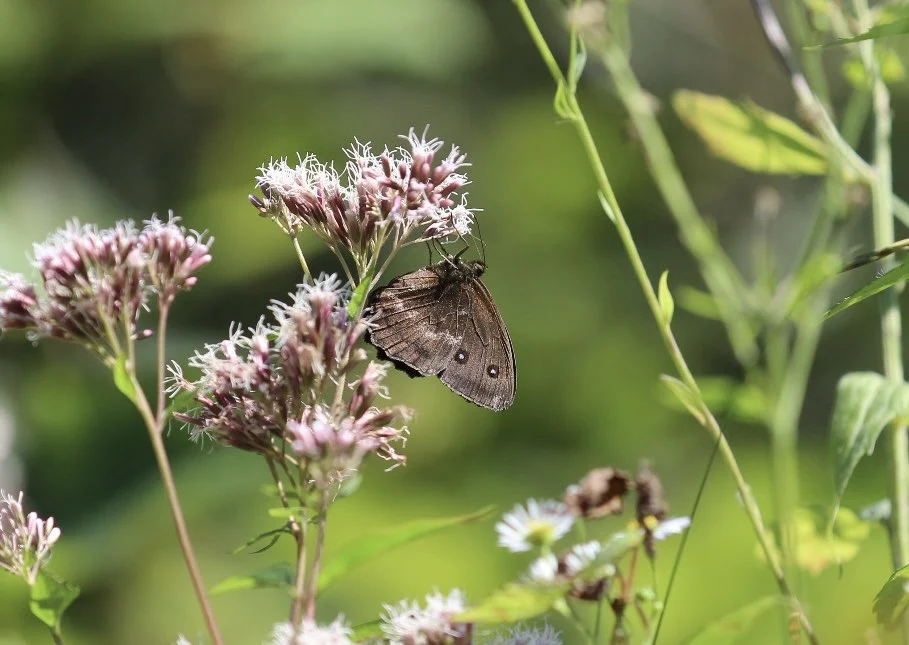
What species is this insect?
Minois dryas
